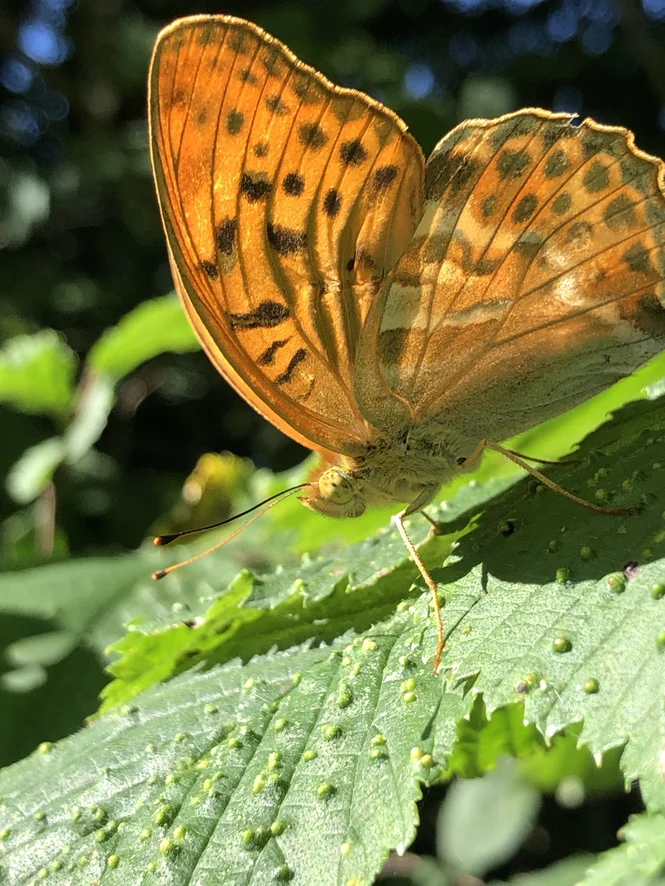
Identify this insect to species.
Argynnis paphia
